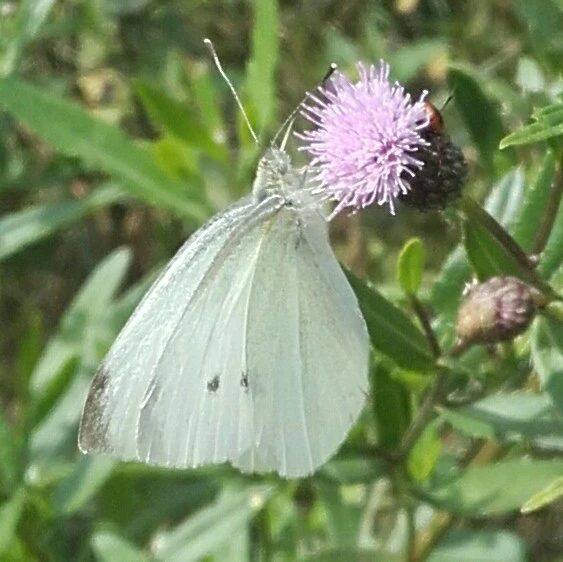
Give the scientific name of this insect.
Pieris rapae
